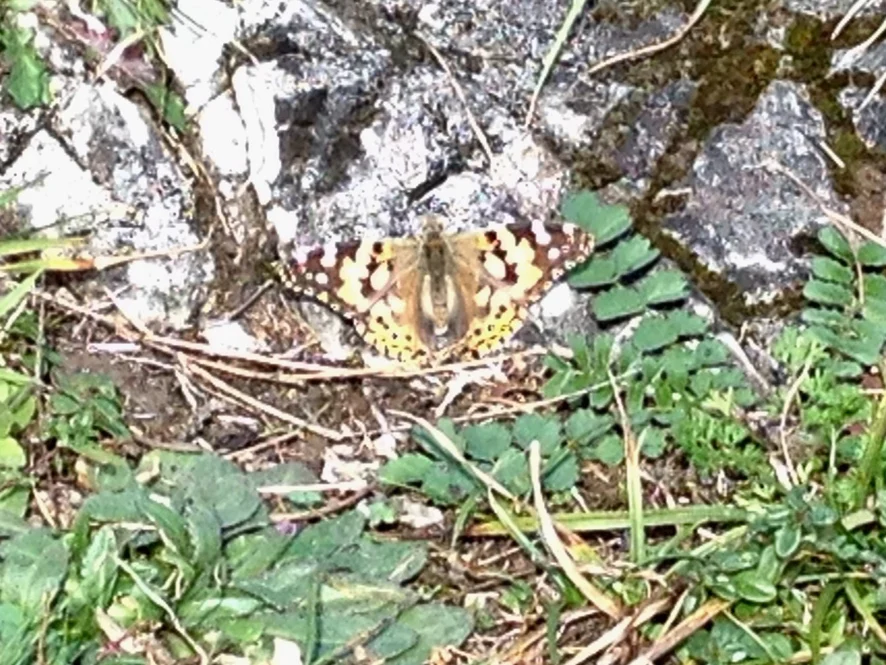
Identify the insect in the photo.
Vanessa cardui
